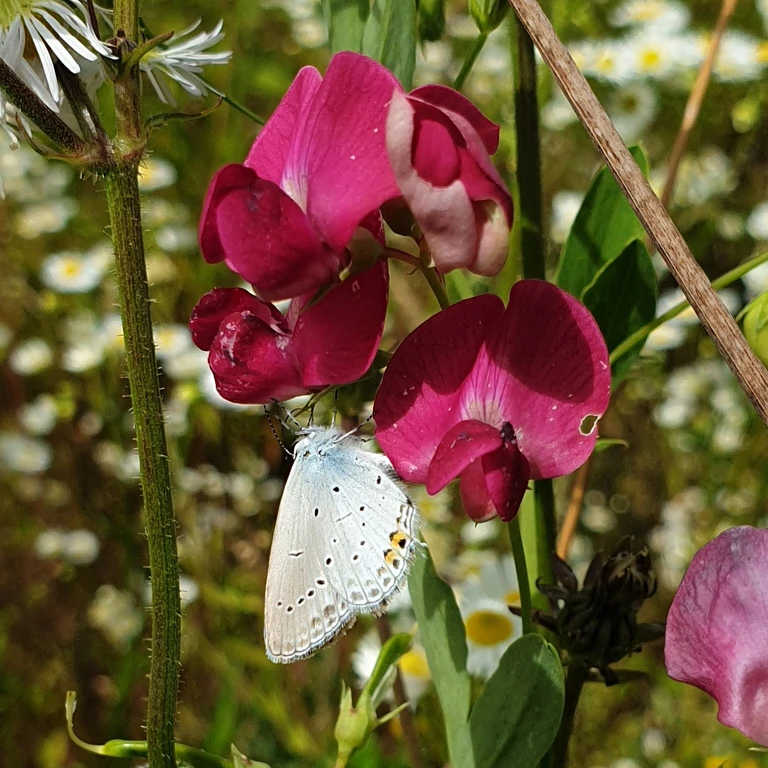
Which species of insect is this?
Cupido argiades (also Elkalyce argiades)
